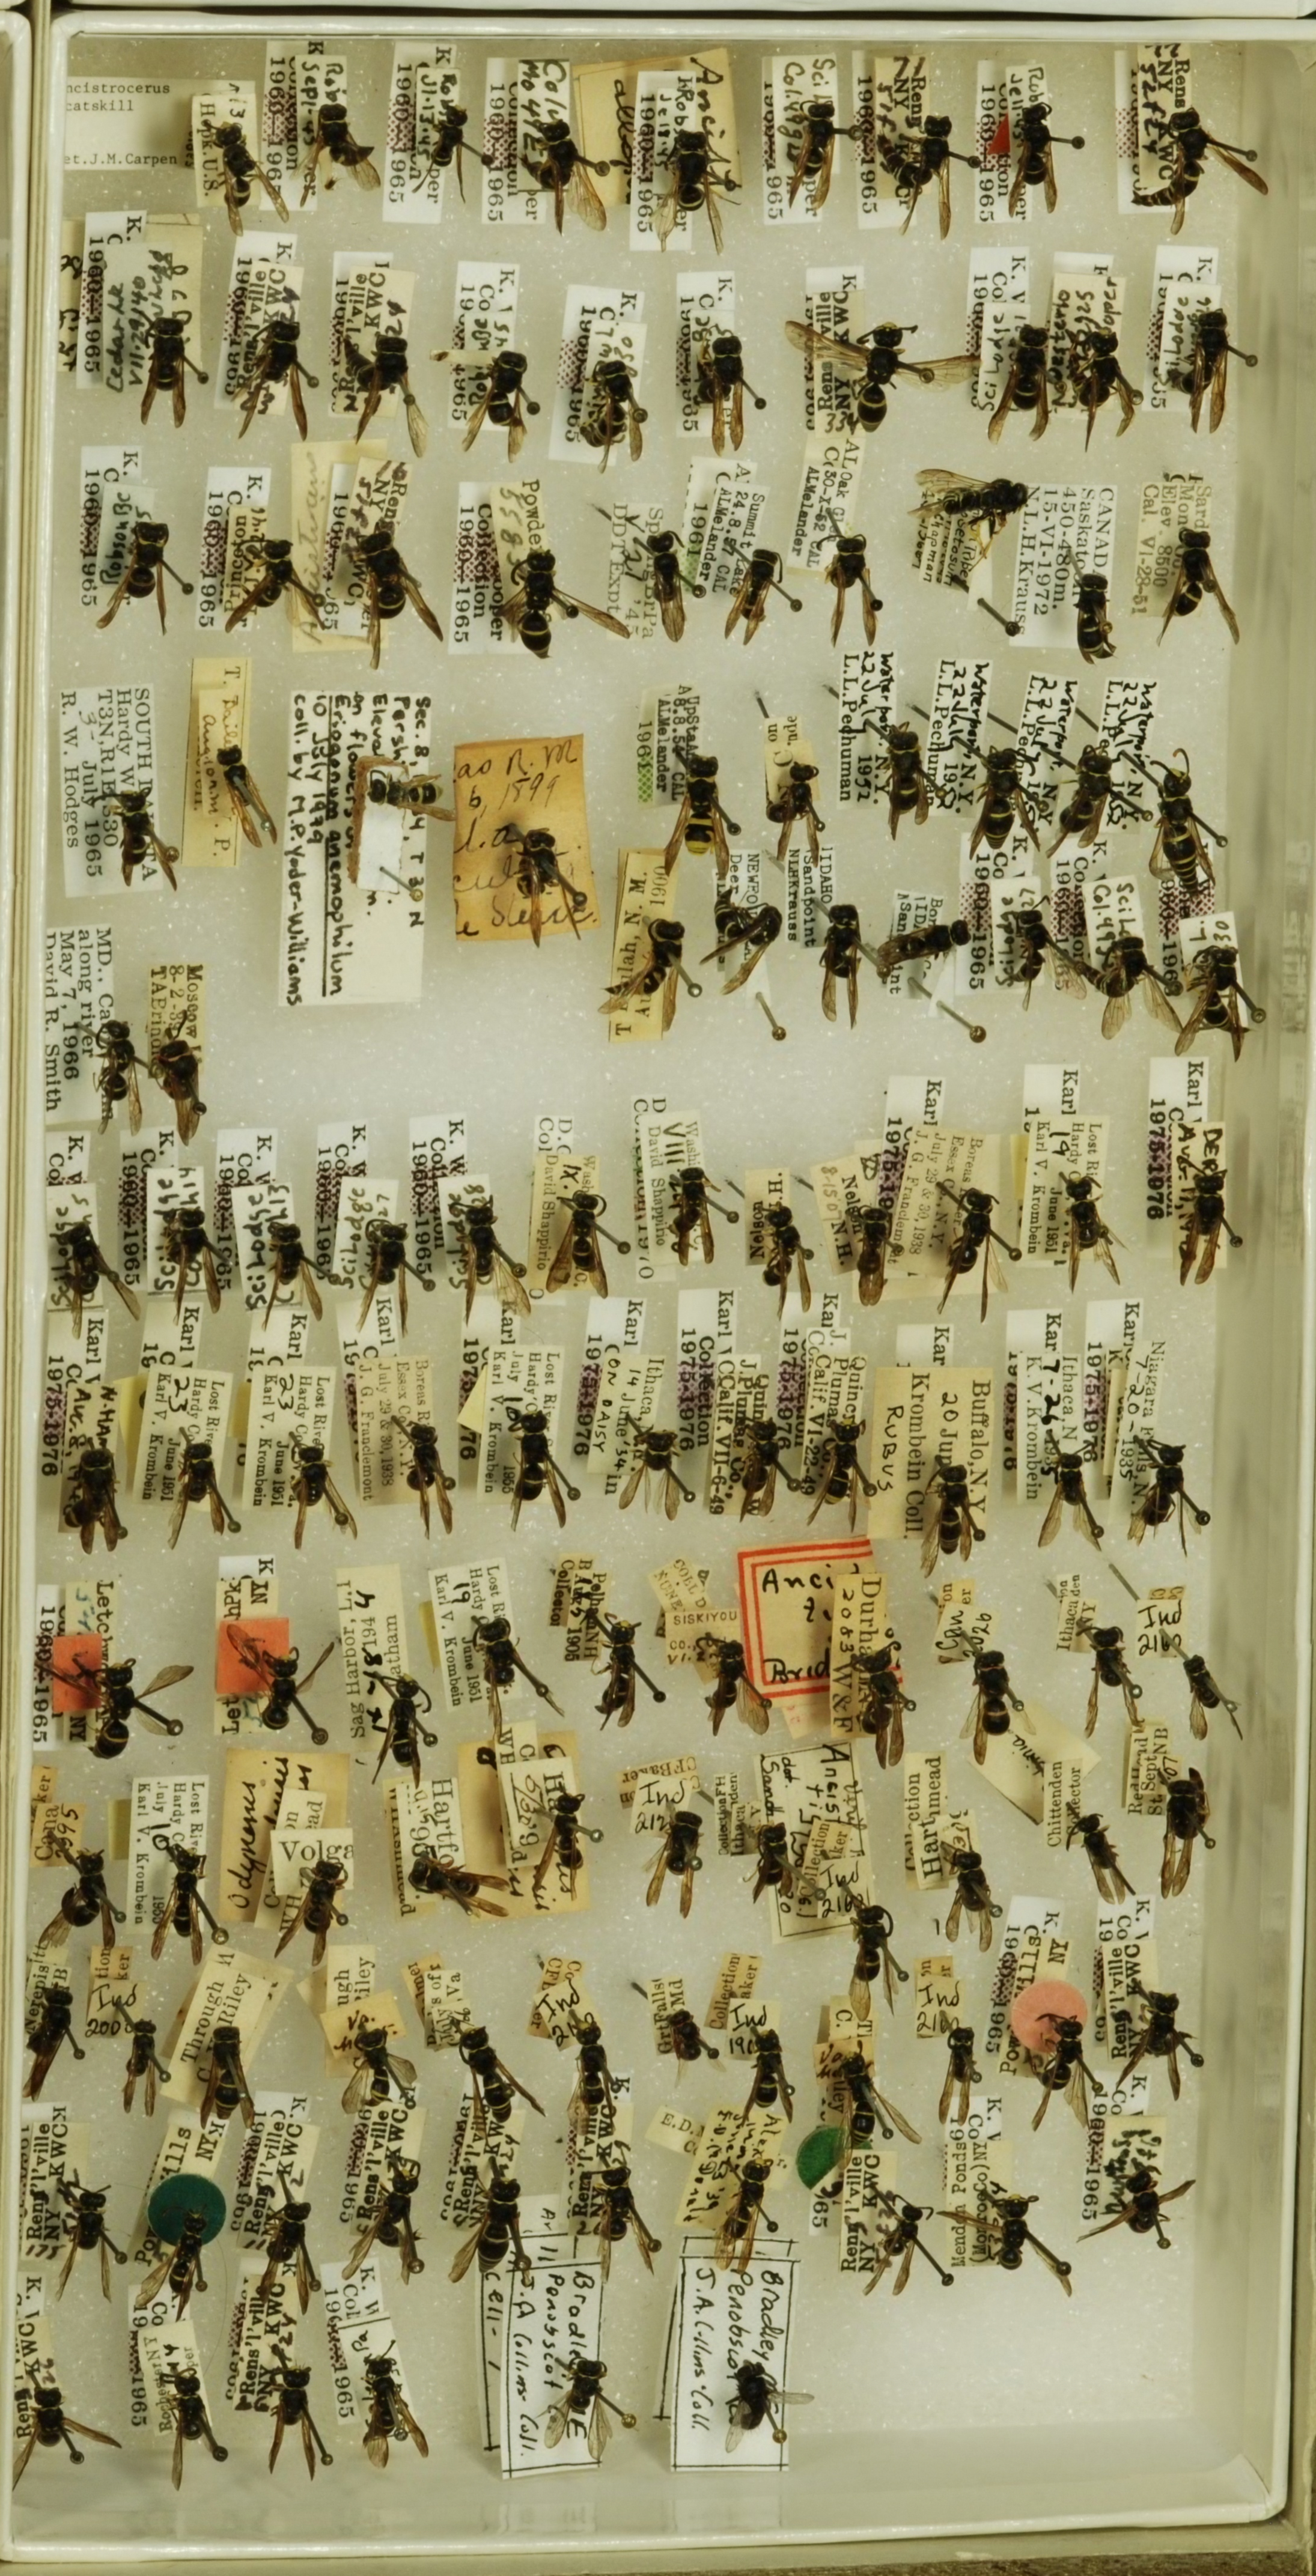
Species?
Ancistrocerus catskill
